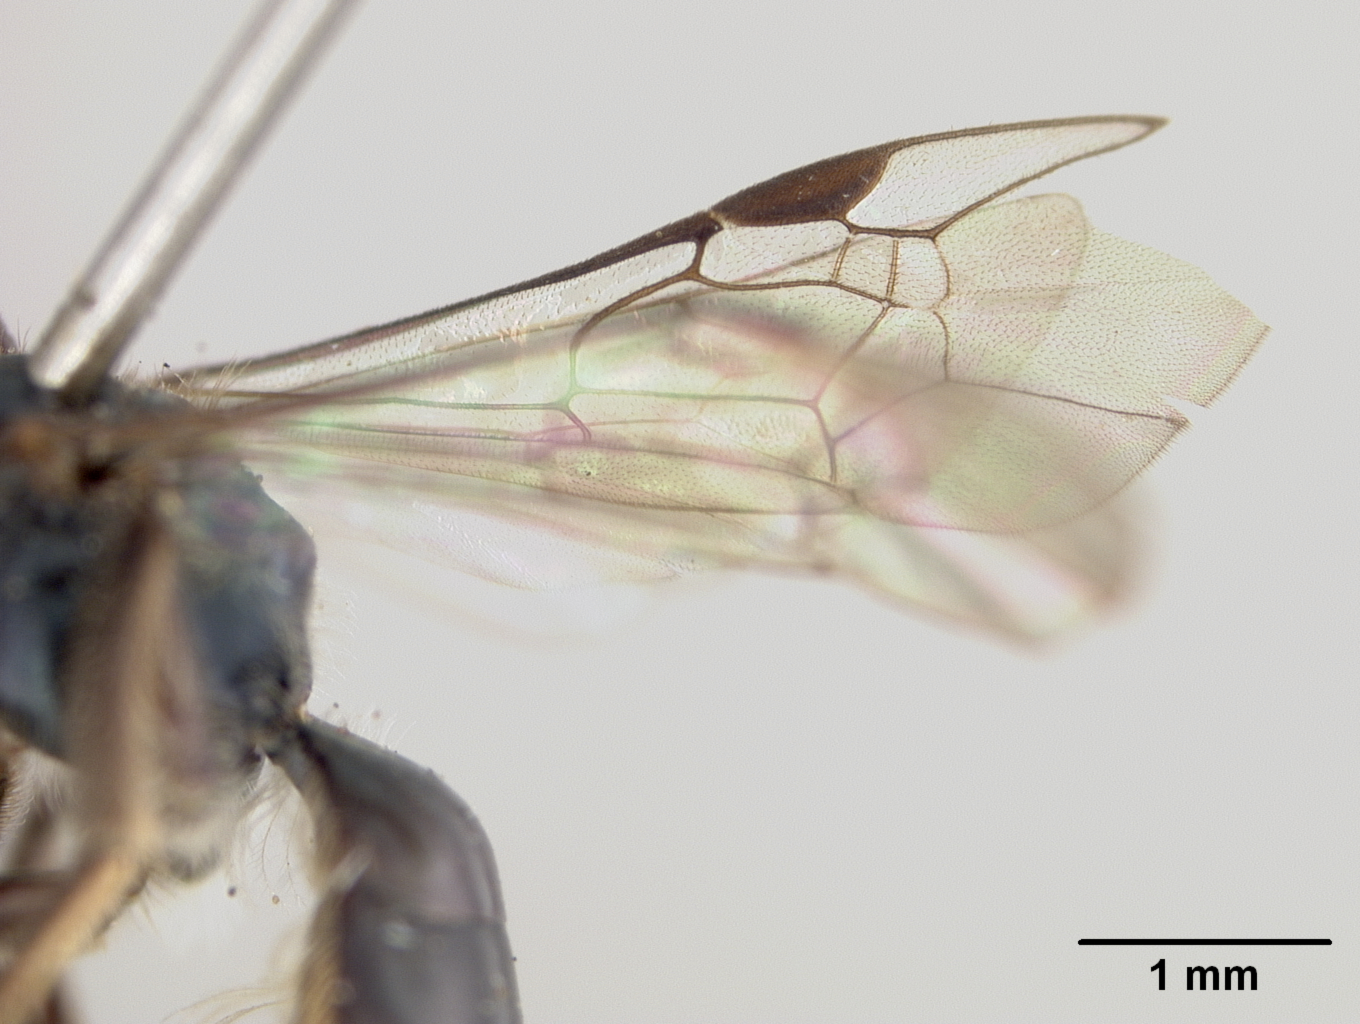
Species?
Halictus opisthochlorus
